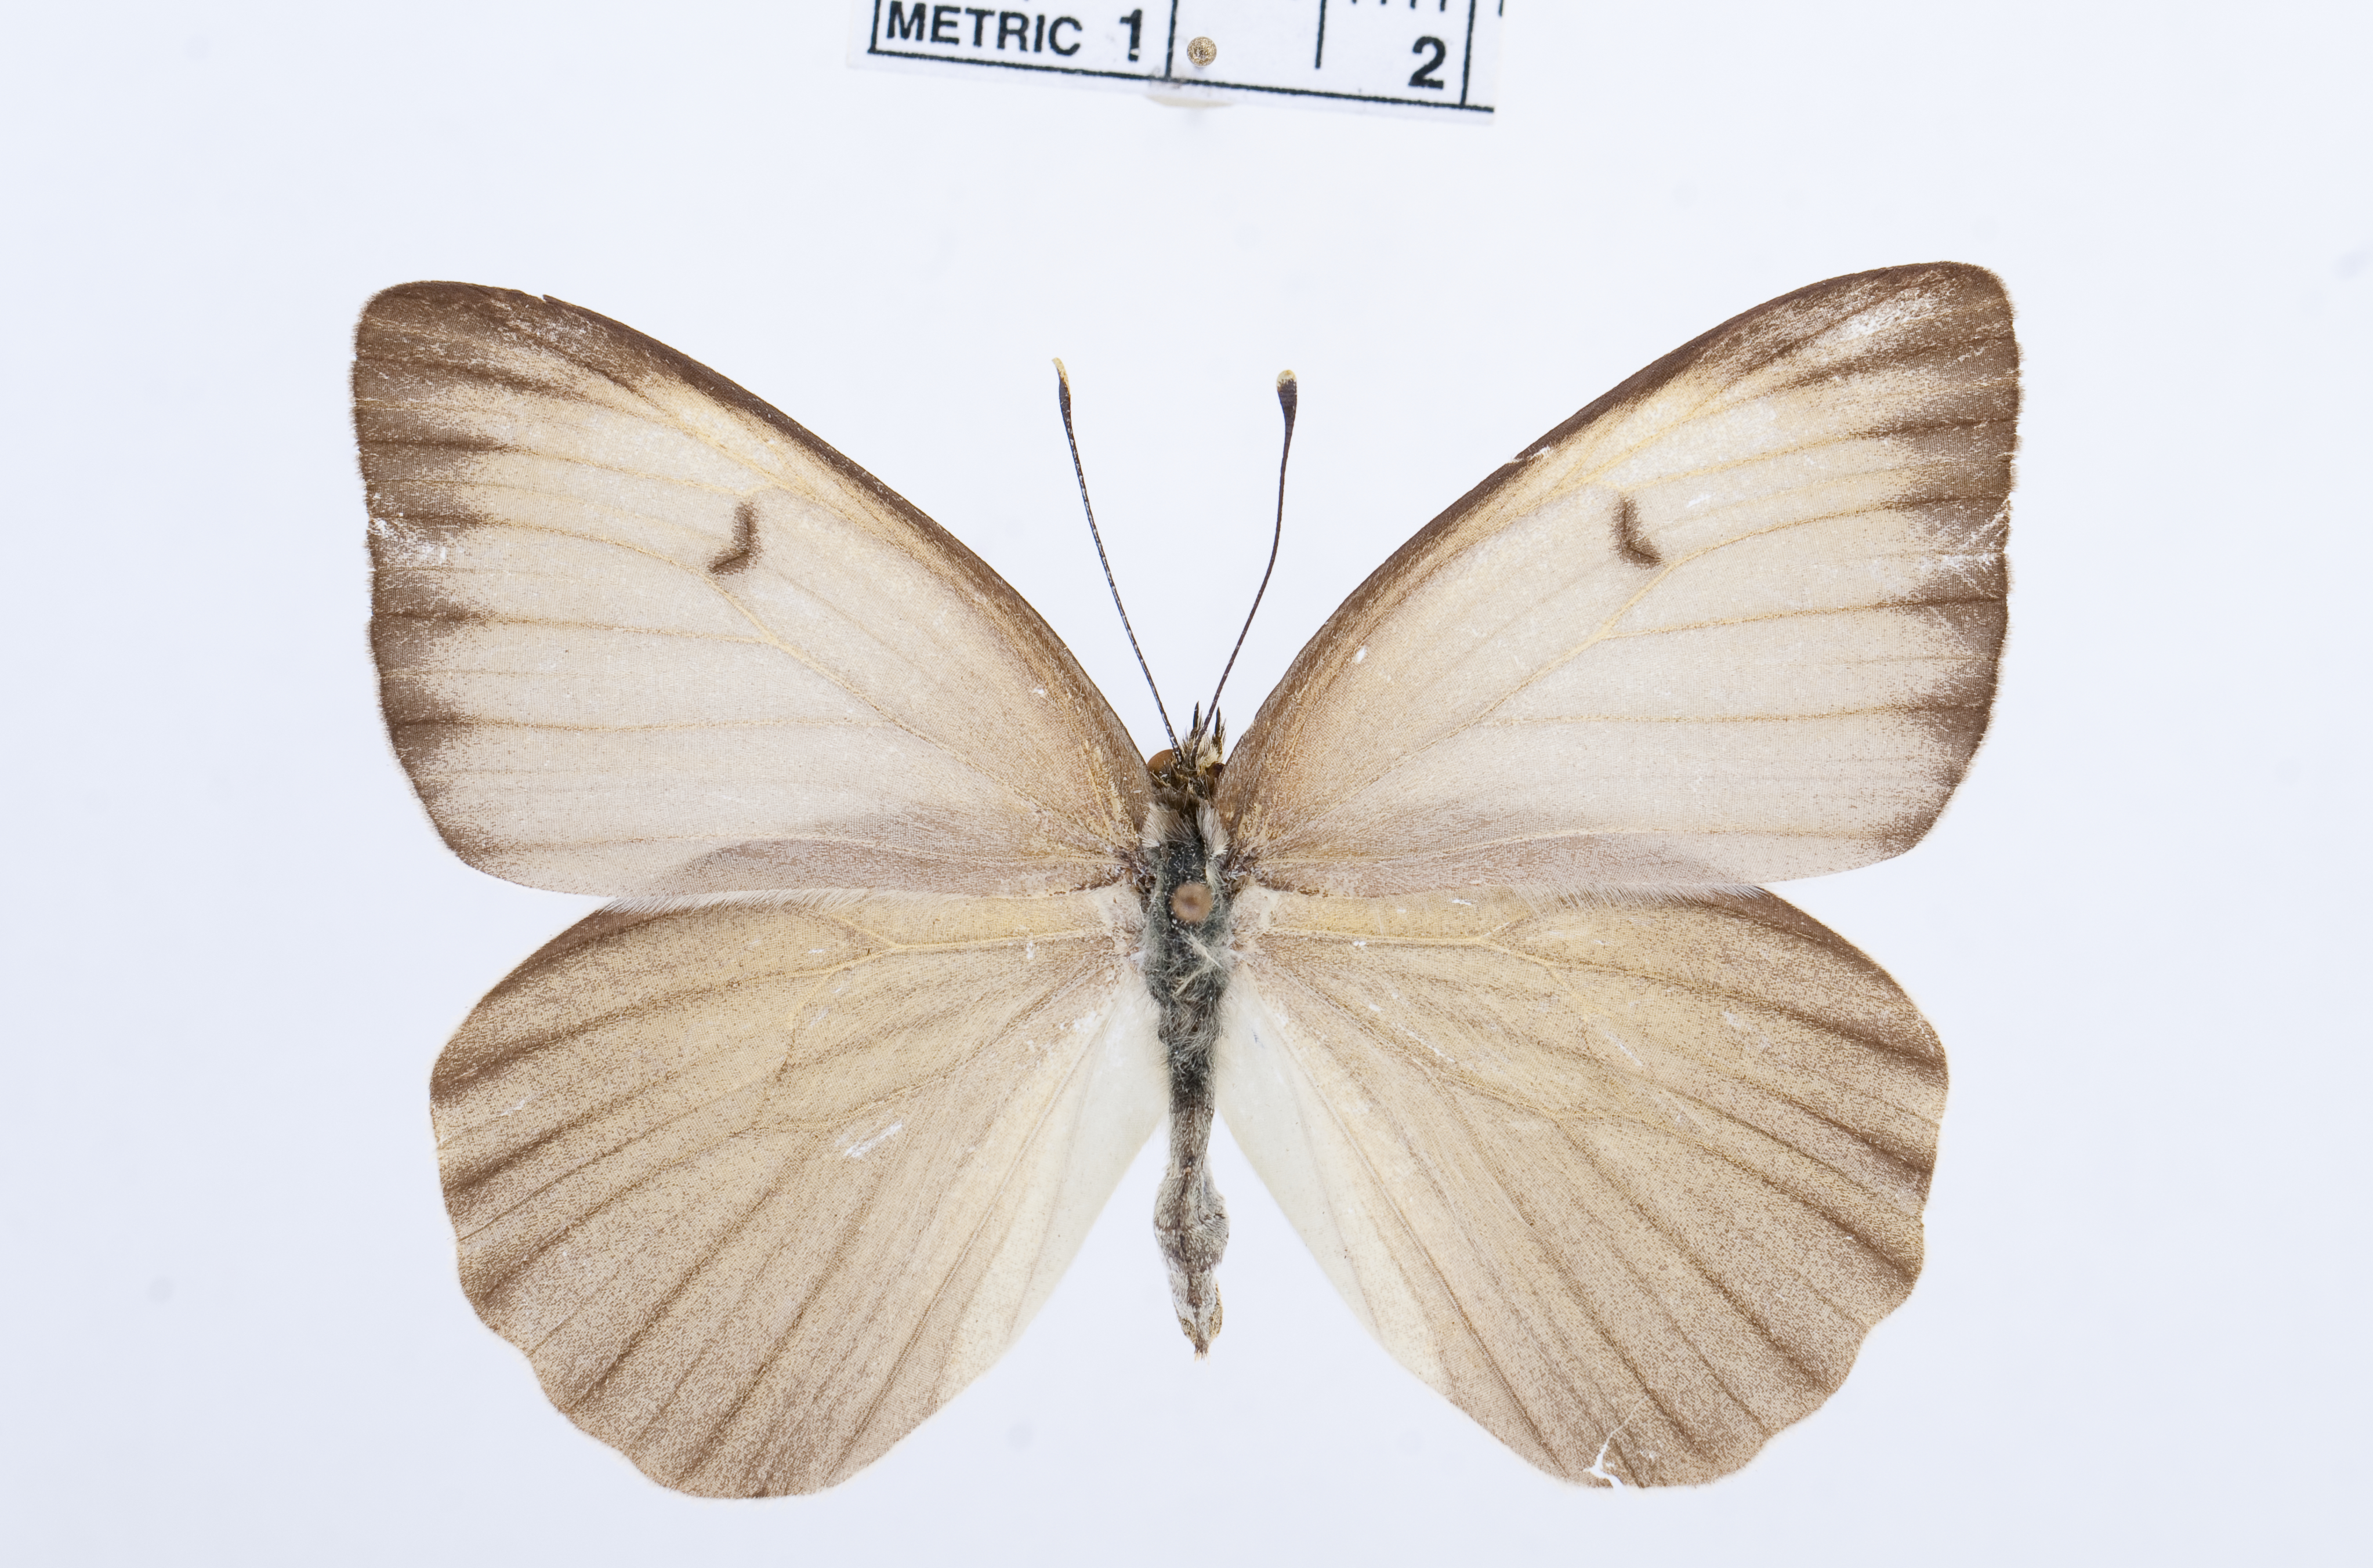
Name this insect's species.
Ascia monuste
